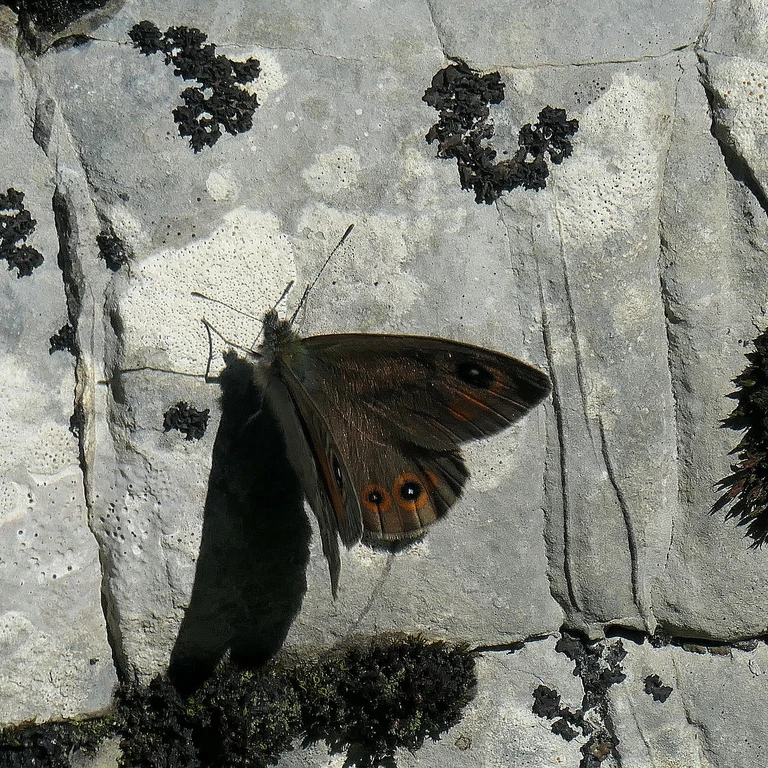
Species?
Lasiommata maera (also Pararge maera)
